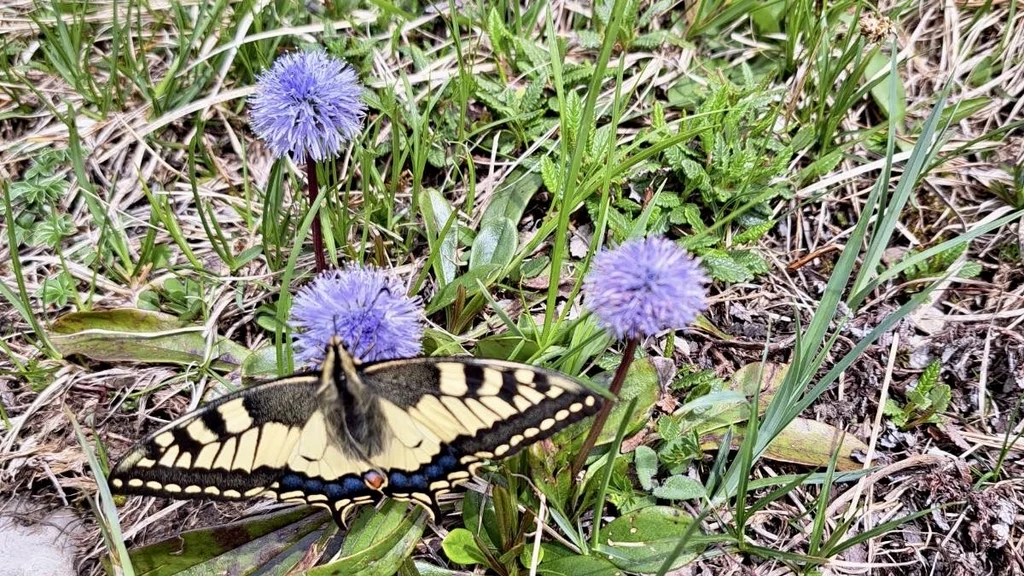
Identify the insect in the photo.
Papilio machaon
